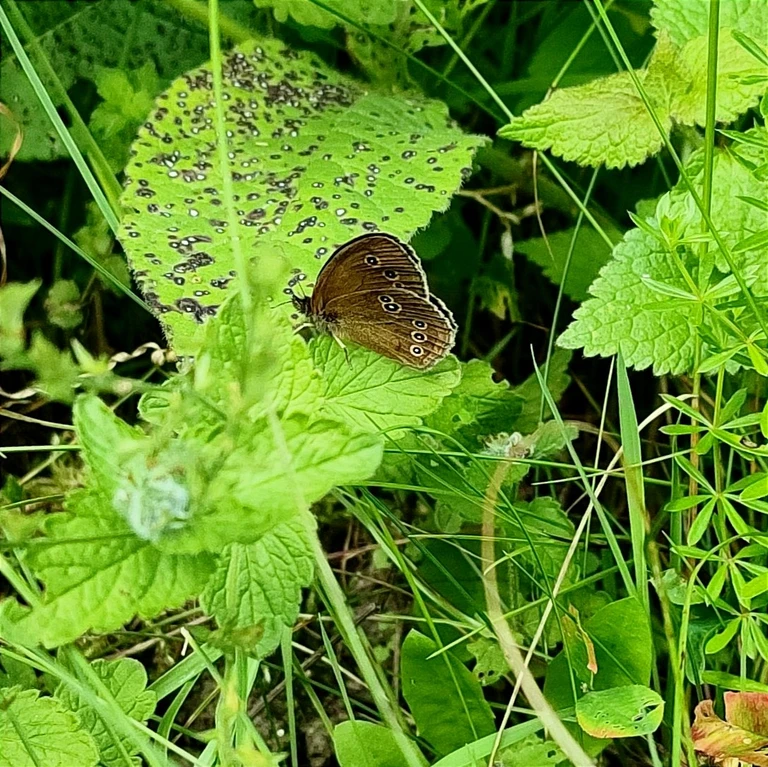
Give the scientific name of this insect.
Aphantopus hyperantus
